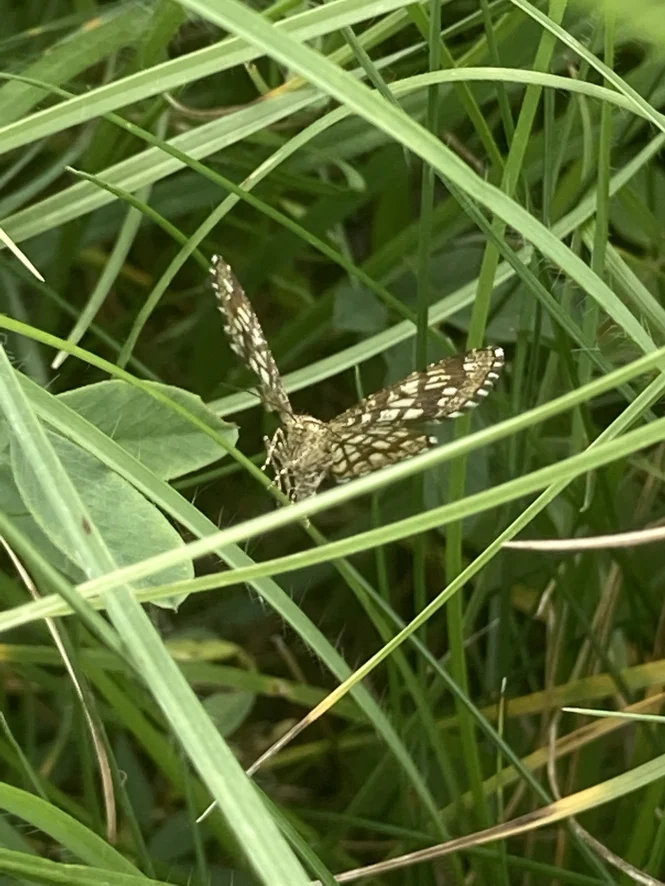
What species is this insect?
Chiasmia clathrata
